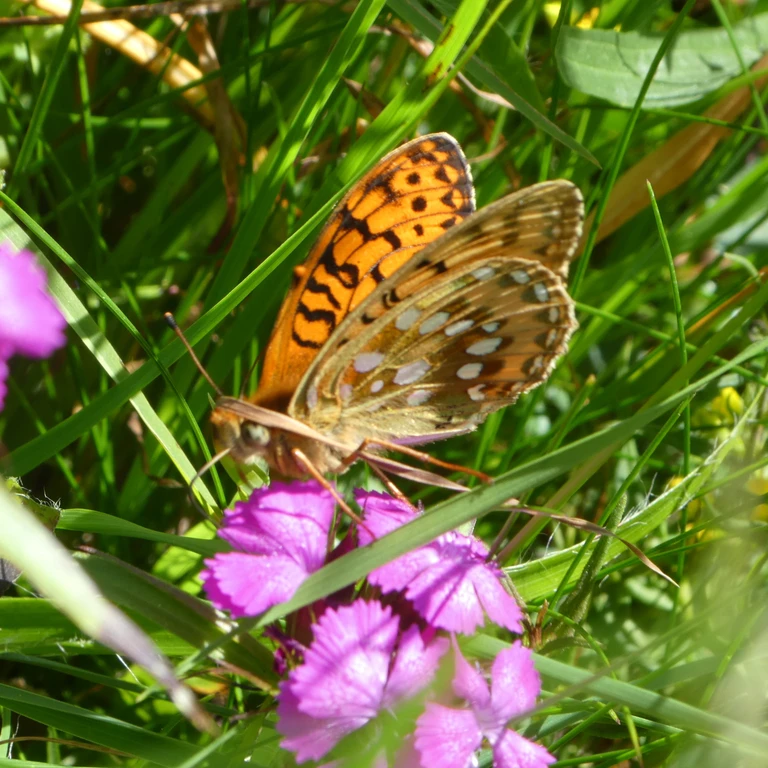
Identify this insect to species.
Speyeria aglaja
